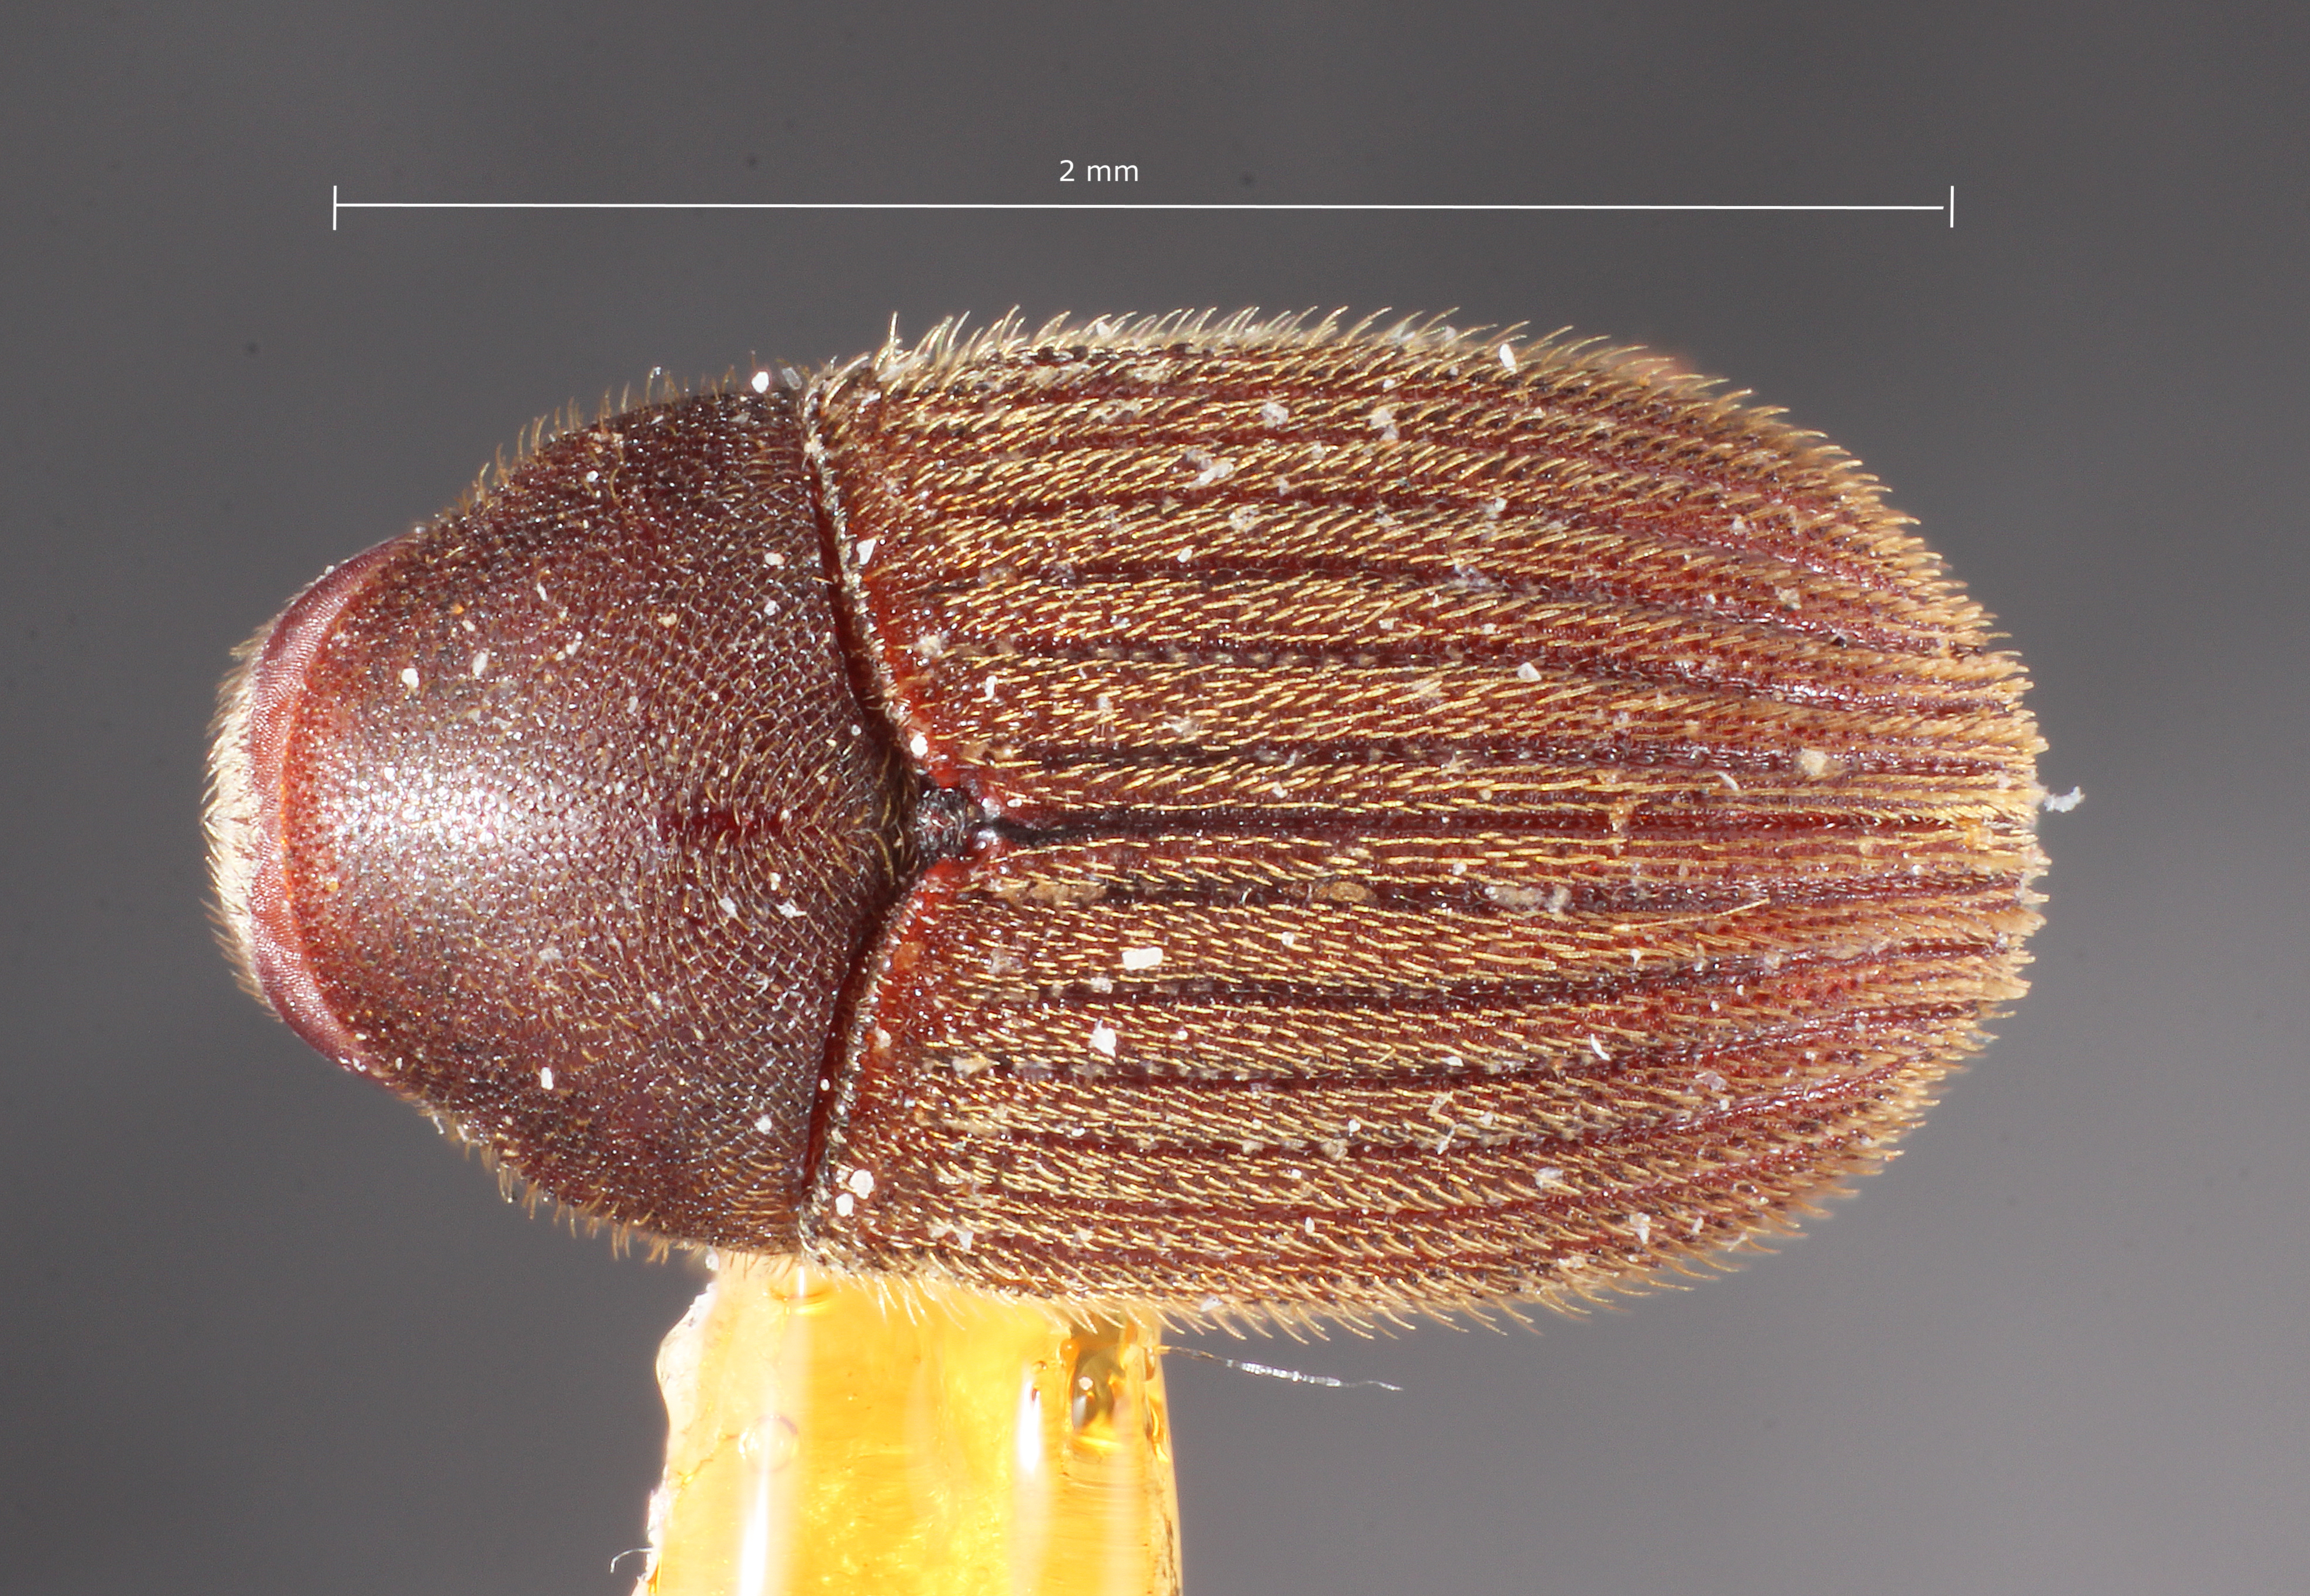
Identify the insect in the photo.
Phrixosoma obesa
